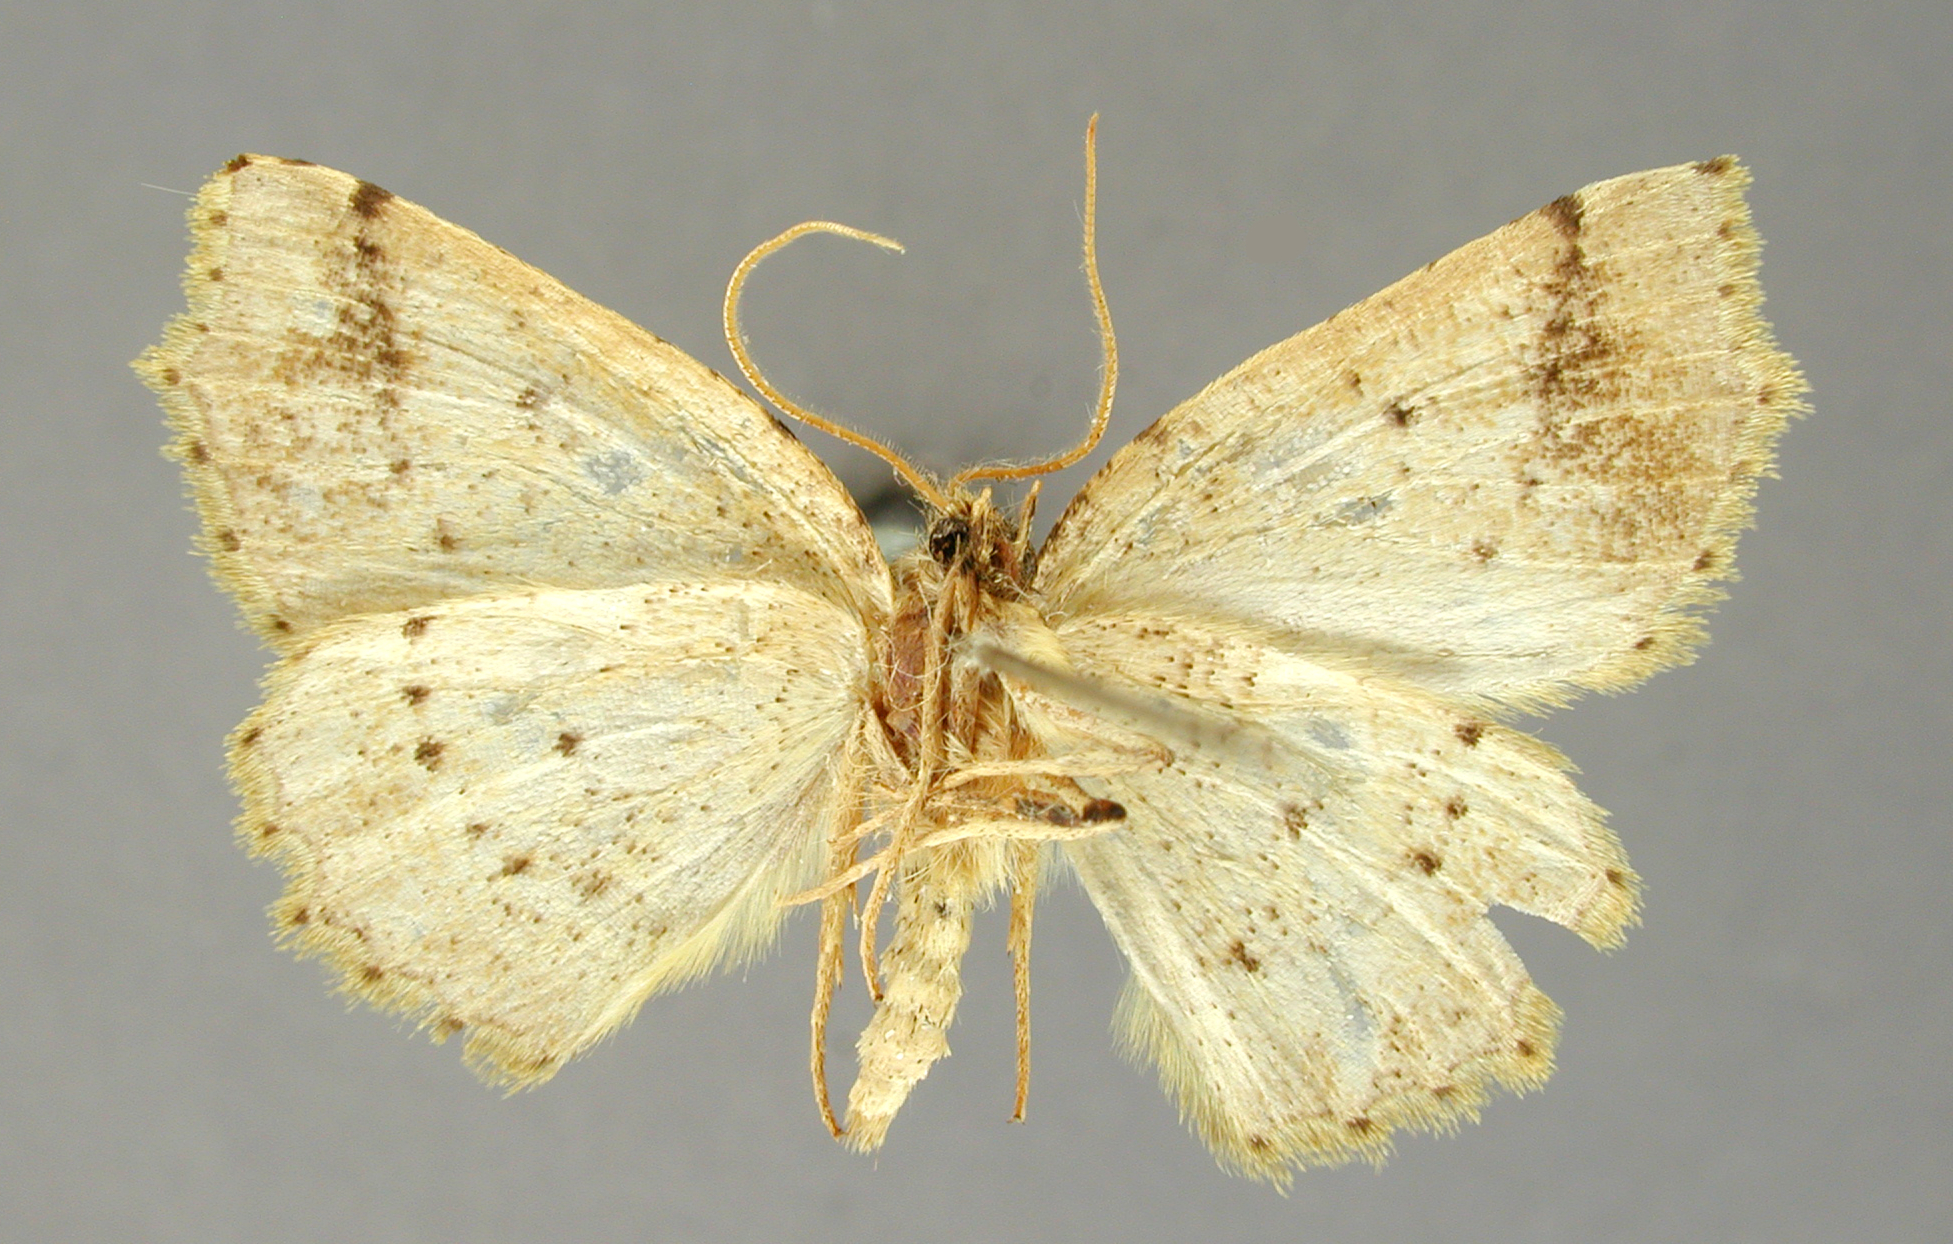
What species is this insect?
Isochromodes insticta
